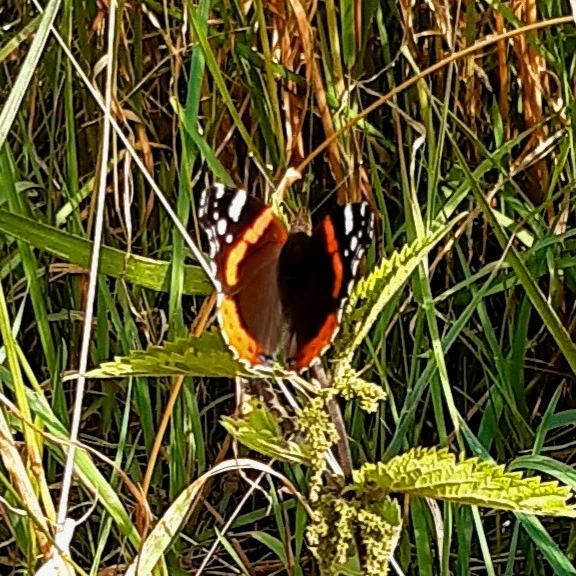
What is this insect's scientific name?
Vanessa atalanta
